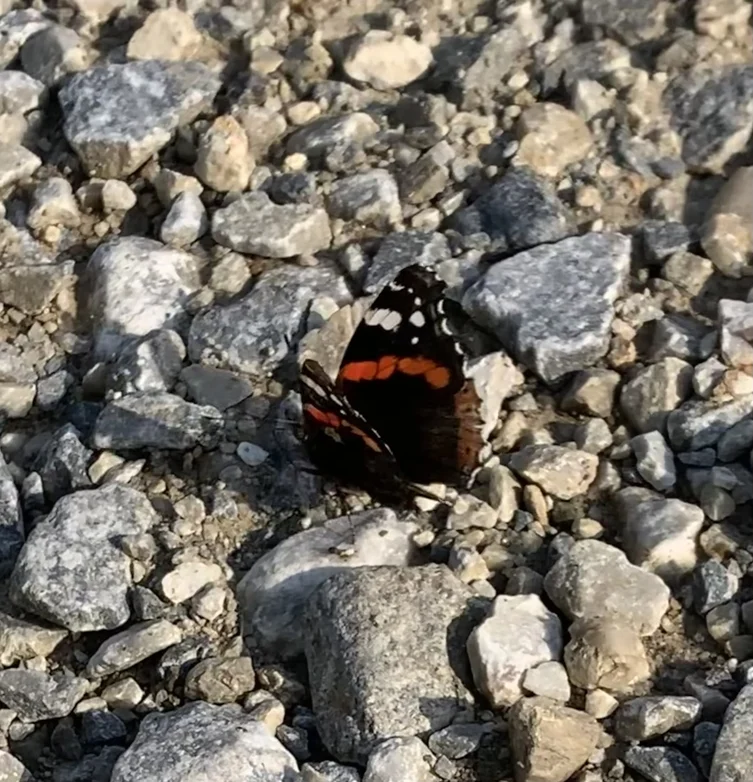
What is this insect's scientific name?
Vanessa atalanta
